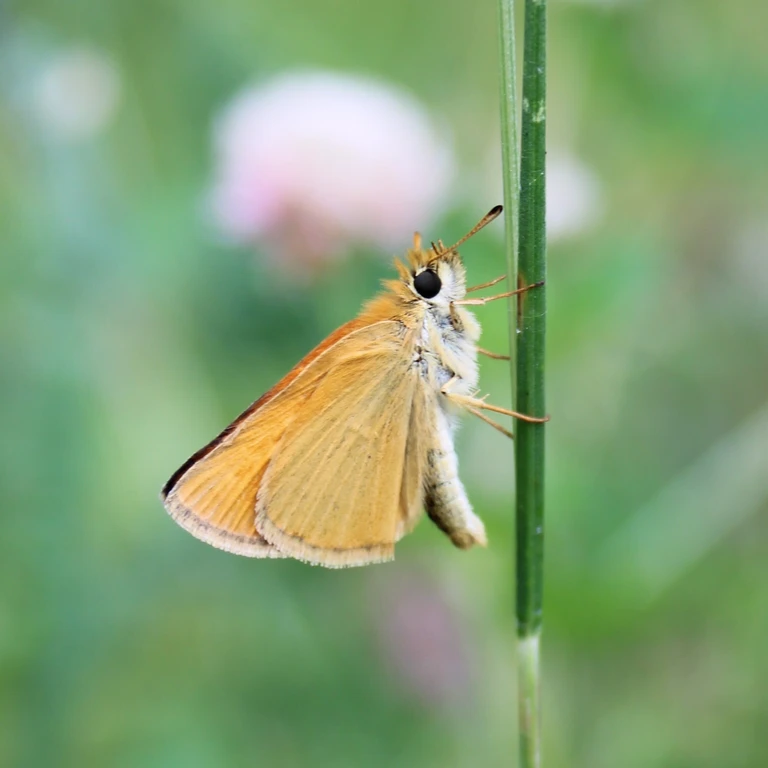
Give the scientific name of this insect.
Thymelicus lineola
